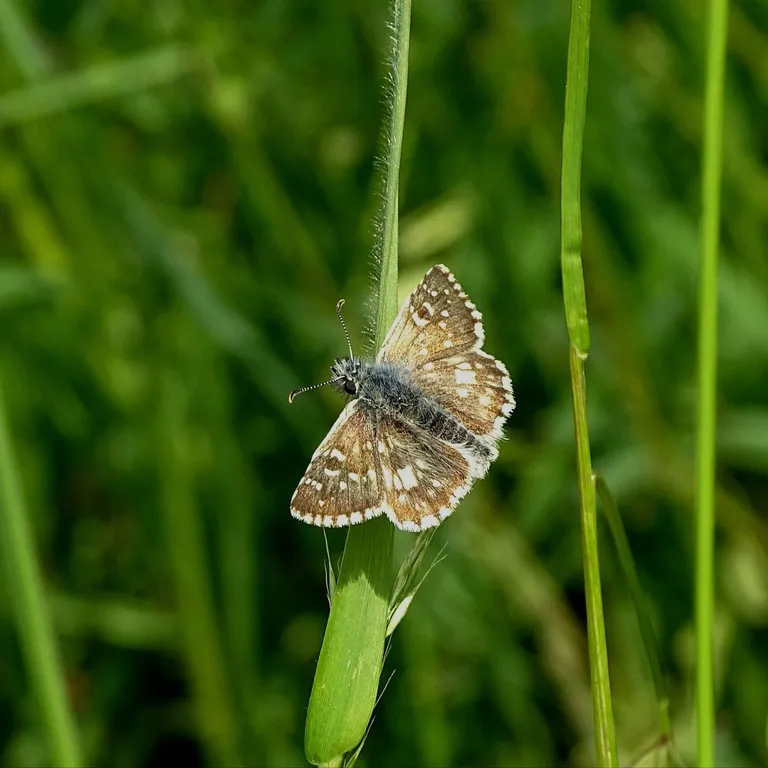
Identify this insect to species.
Pyrgus armoricanus
